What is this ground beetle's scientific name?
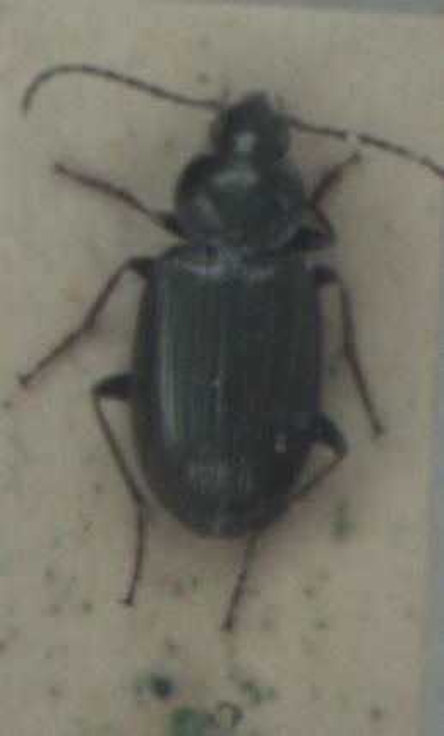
Agonum versutum
